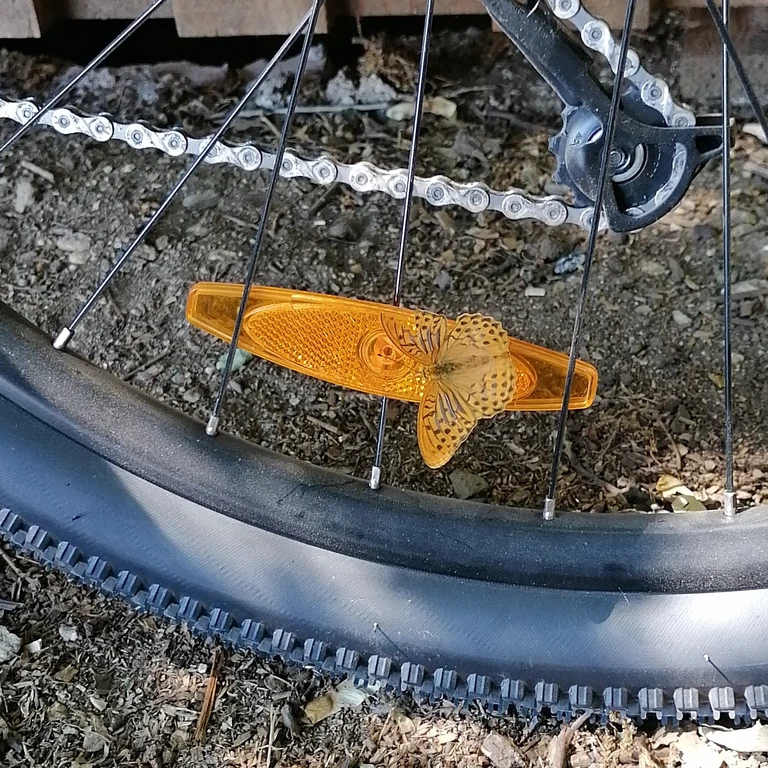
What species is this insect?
Argynnis paphia
